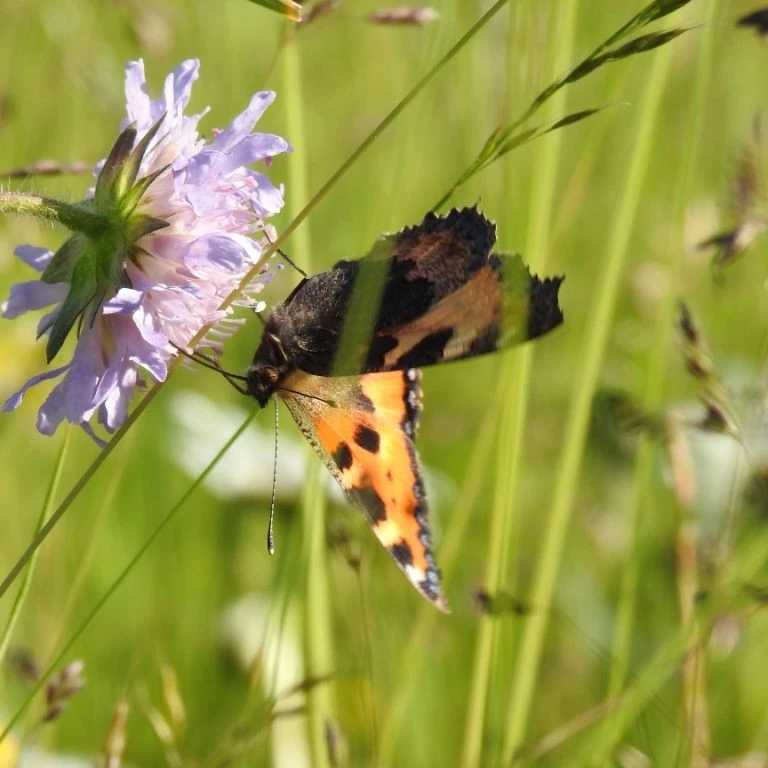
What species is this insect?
Aglais urticae
